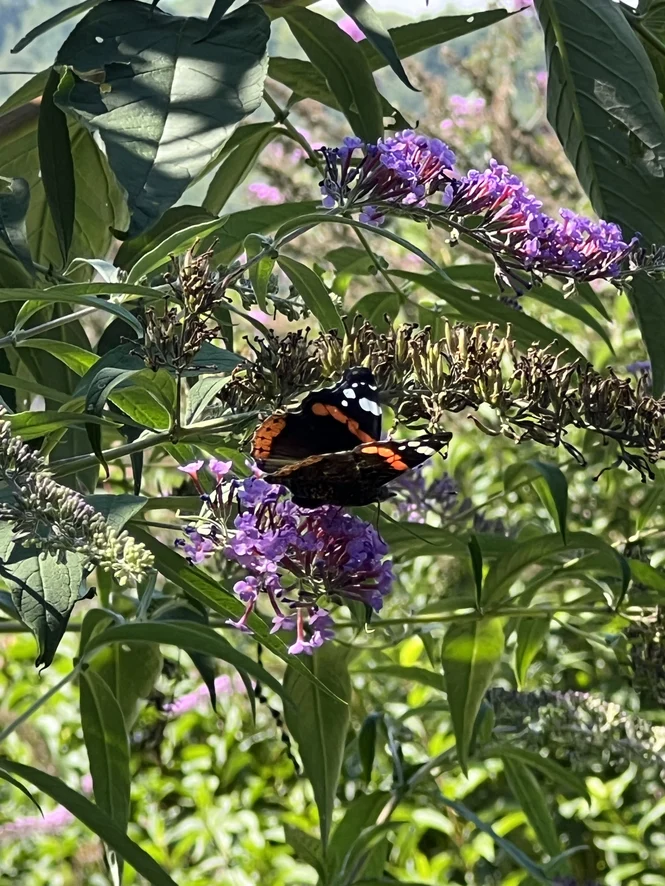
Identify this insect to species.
Vanessa atalanta
